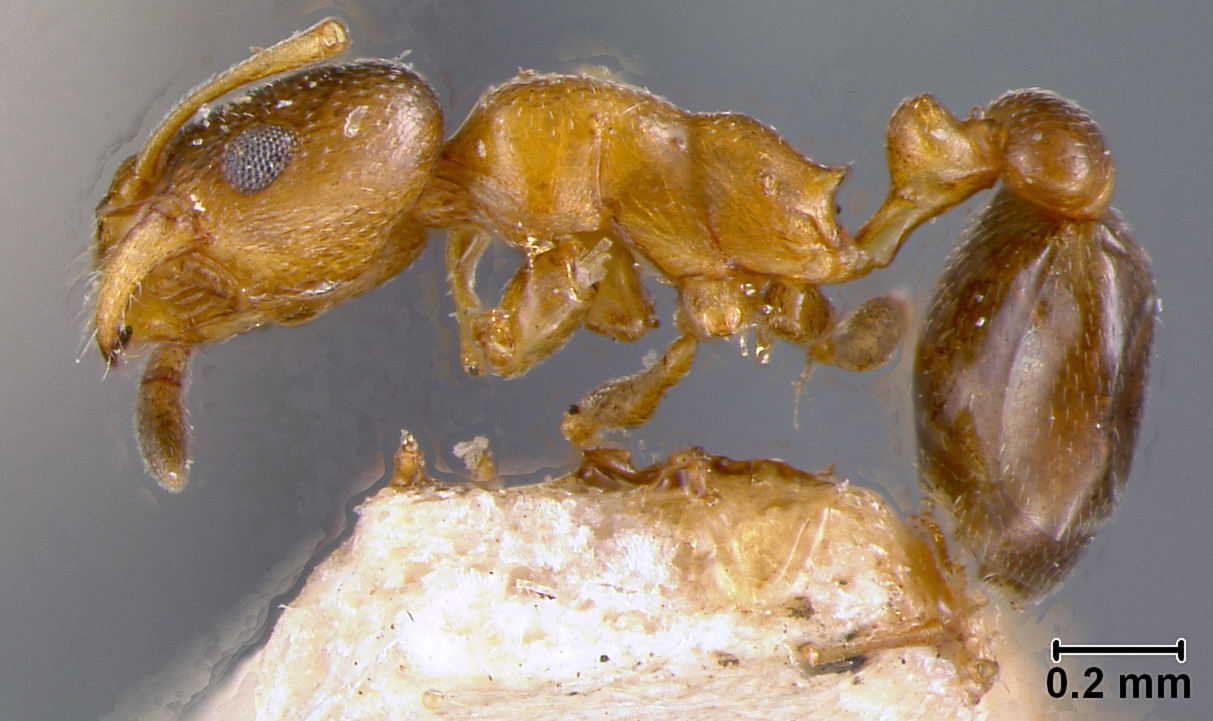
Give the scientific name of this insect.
Cardiocondyla elegans
